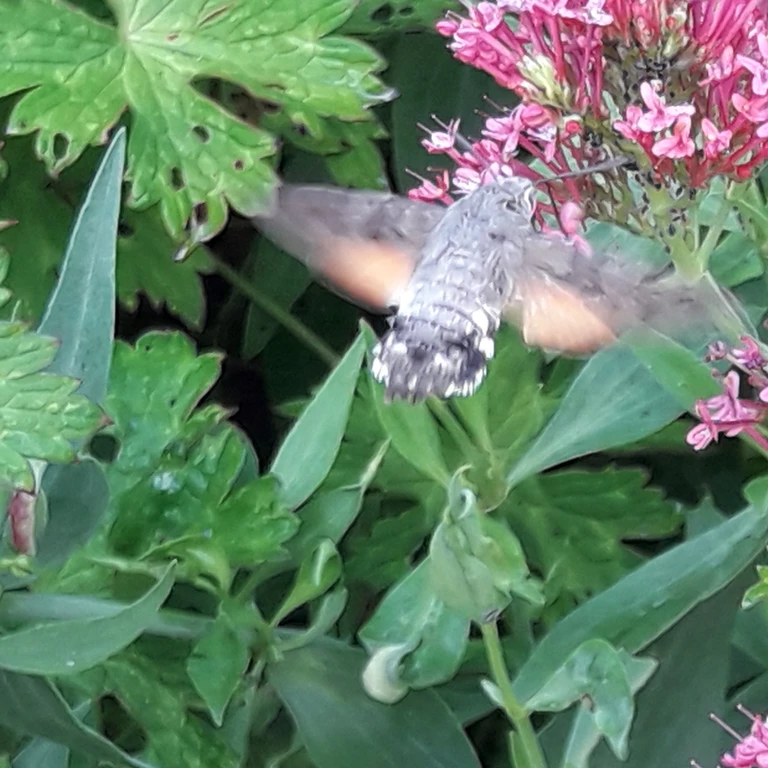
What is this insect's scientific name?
Macroglossum stellatarum
